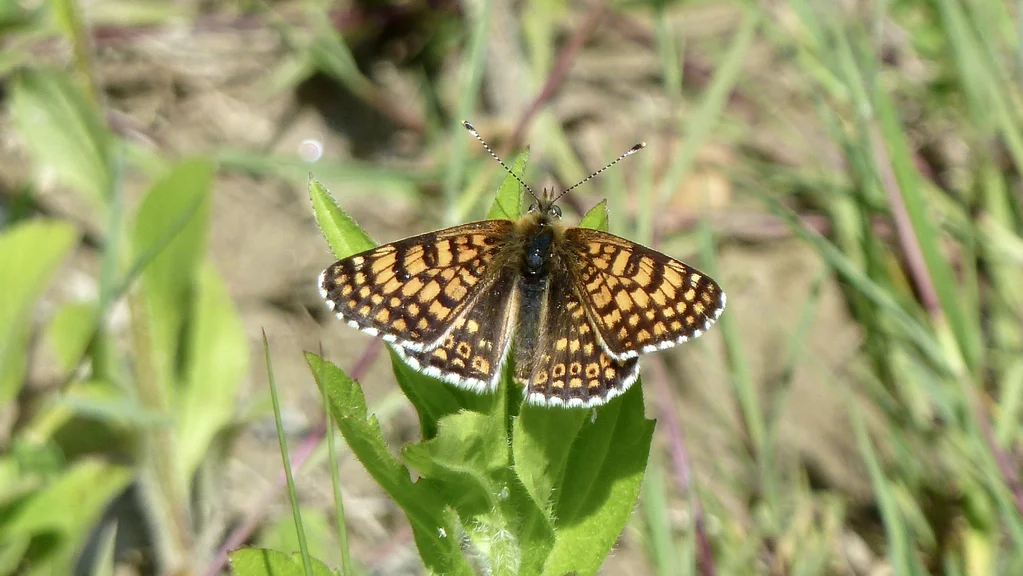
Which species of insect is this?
Melitaea cinxia
